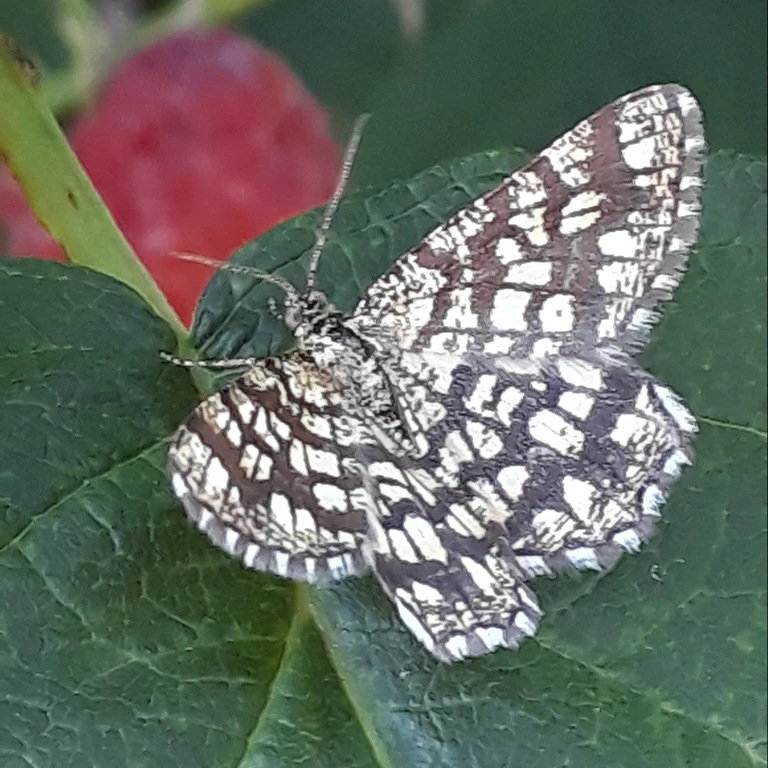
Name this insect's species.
Chiasmia clathrata
